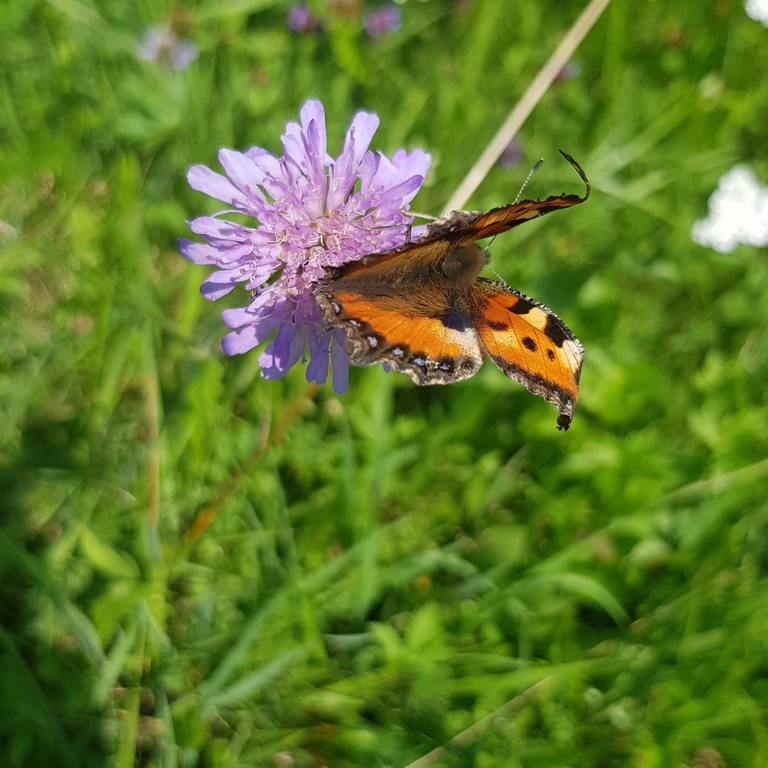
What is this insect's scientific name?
Aglais urticae
